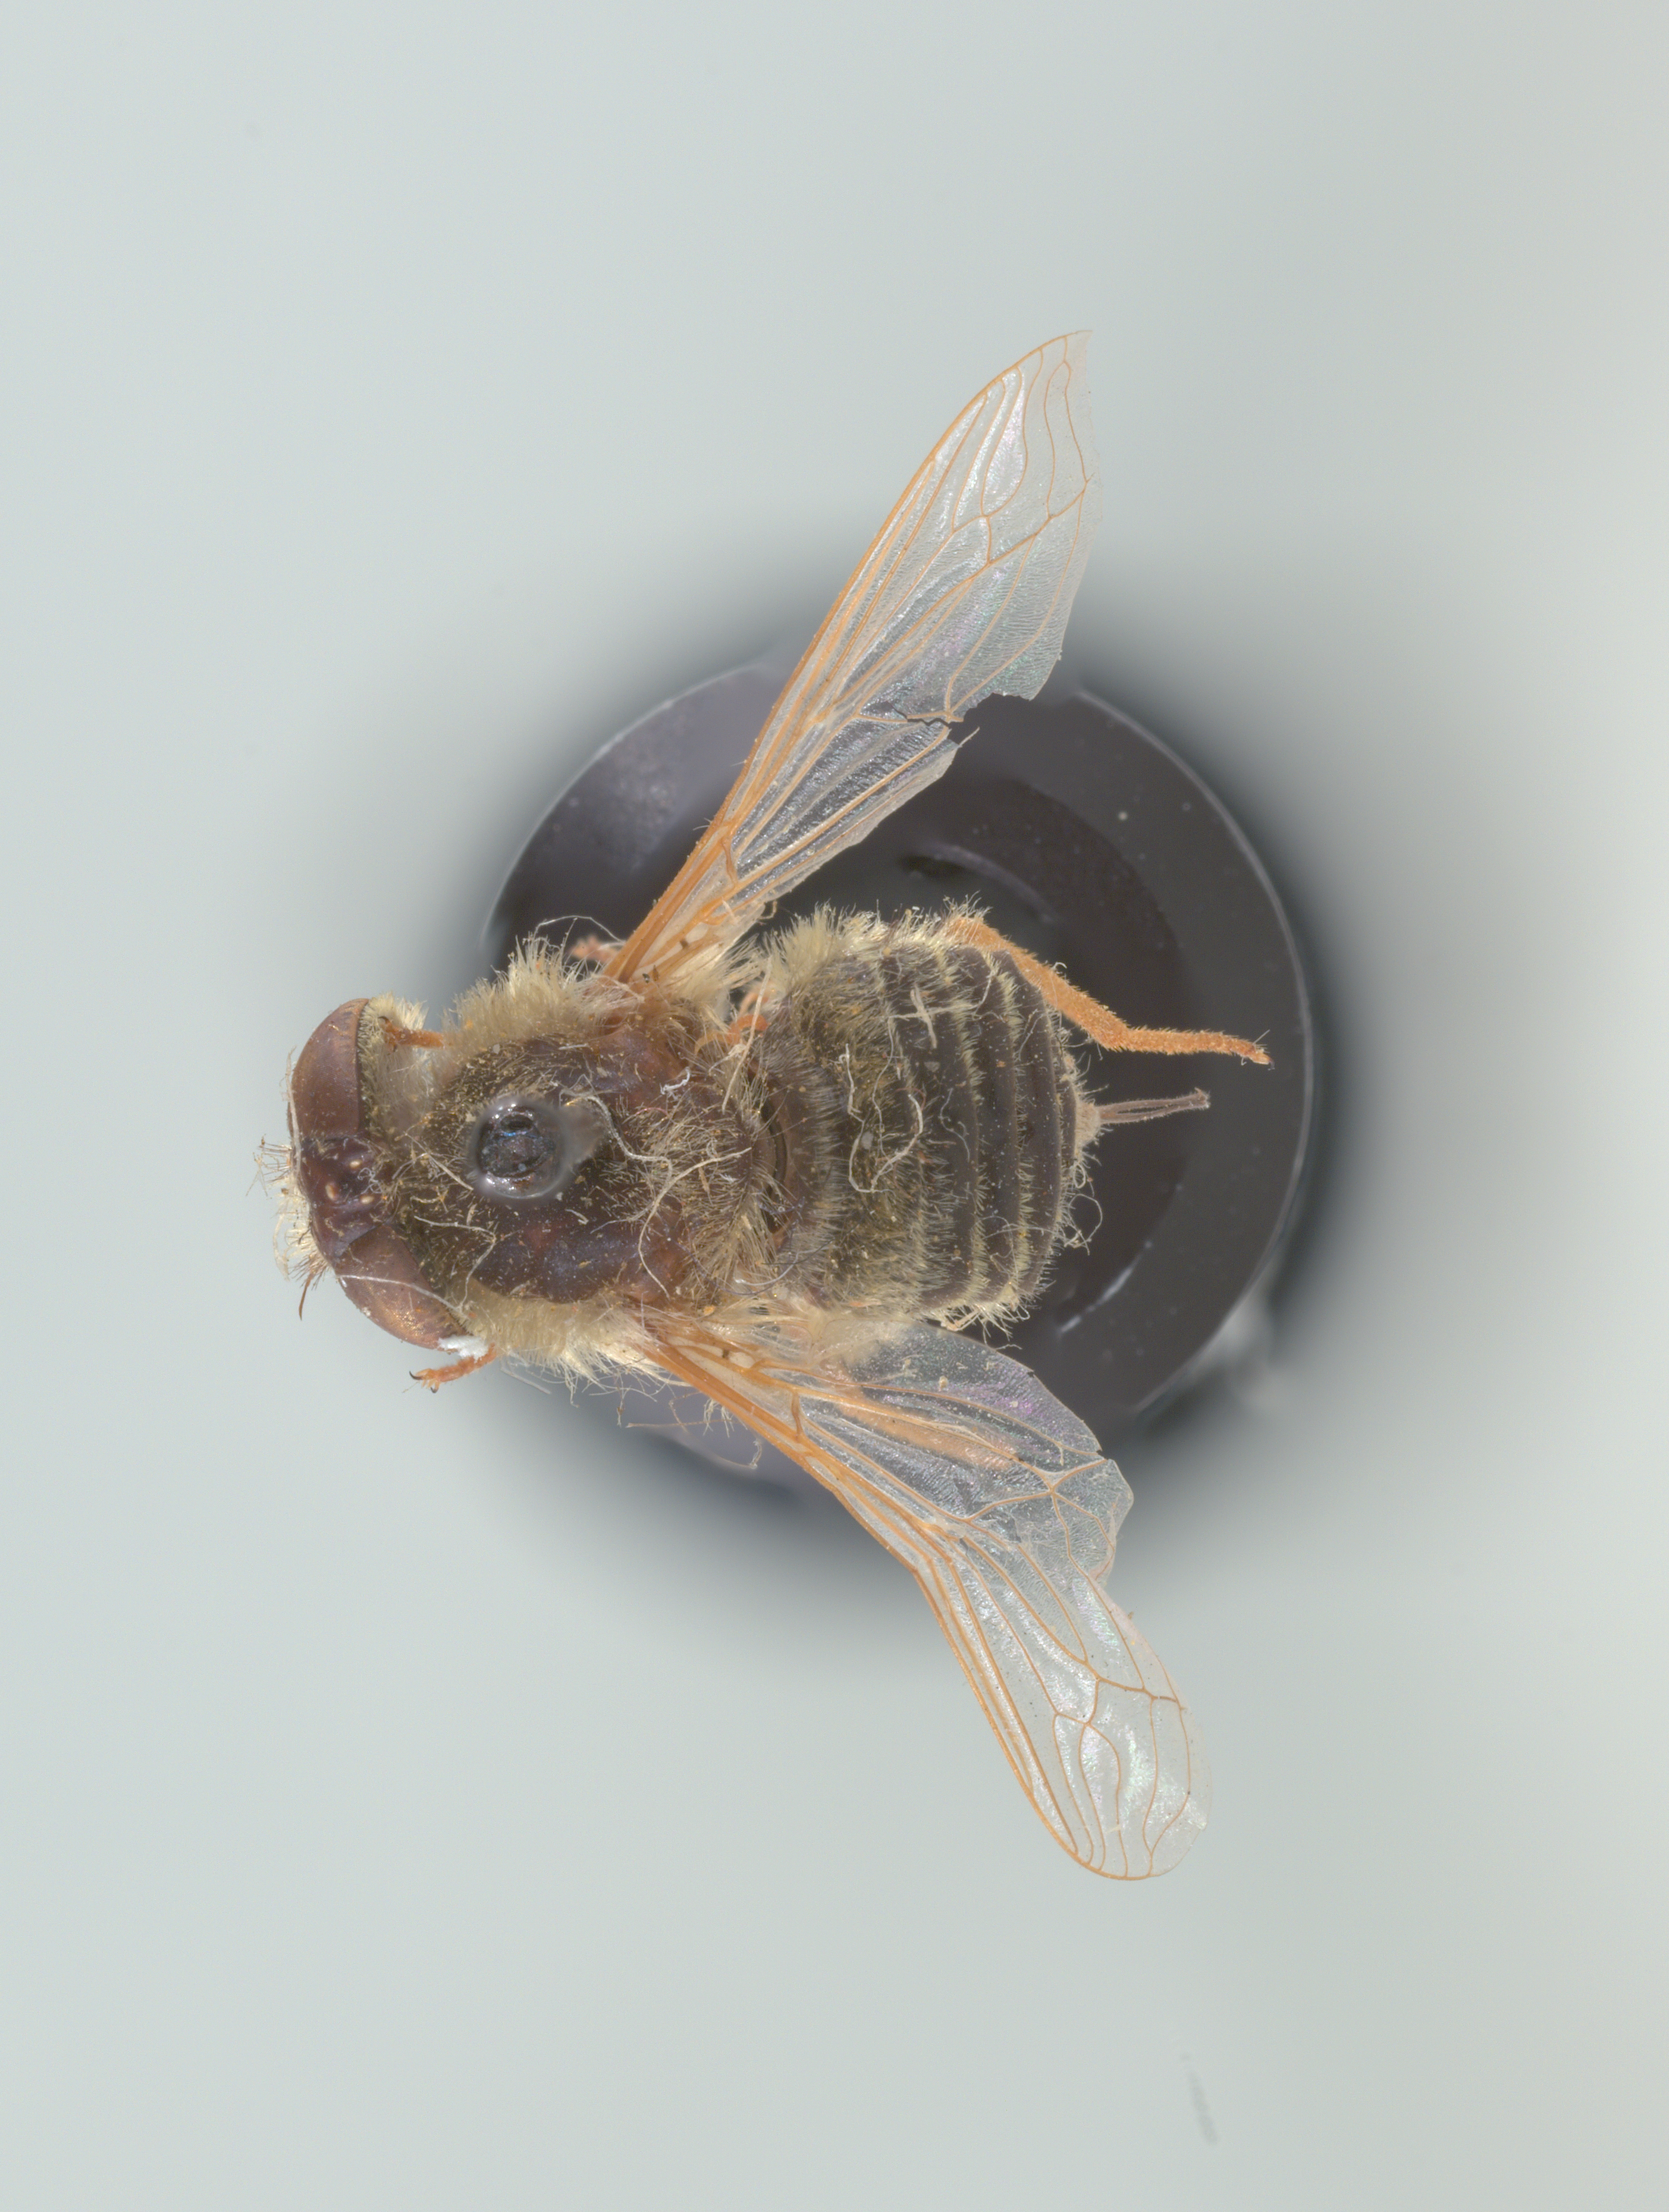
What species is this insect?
Neorhynchocephalus sackenii
